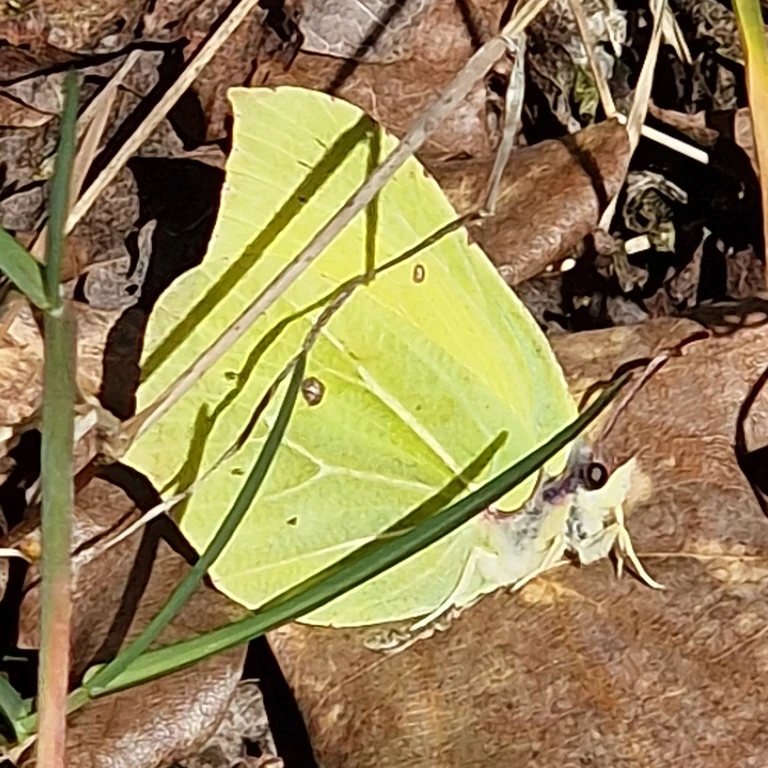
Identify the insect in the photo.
Gonepteryx rhamni
